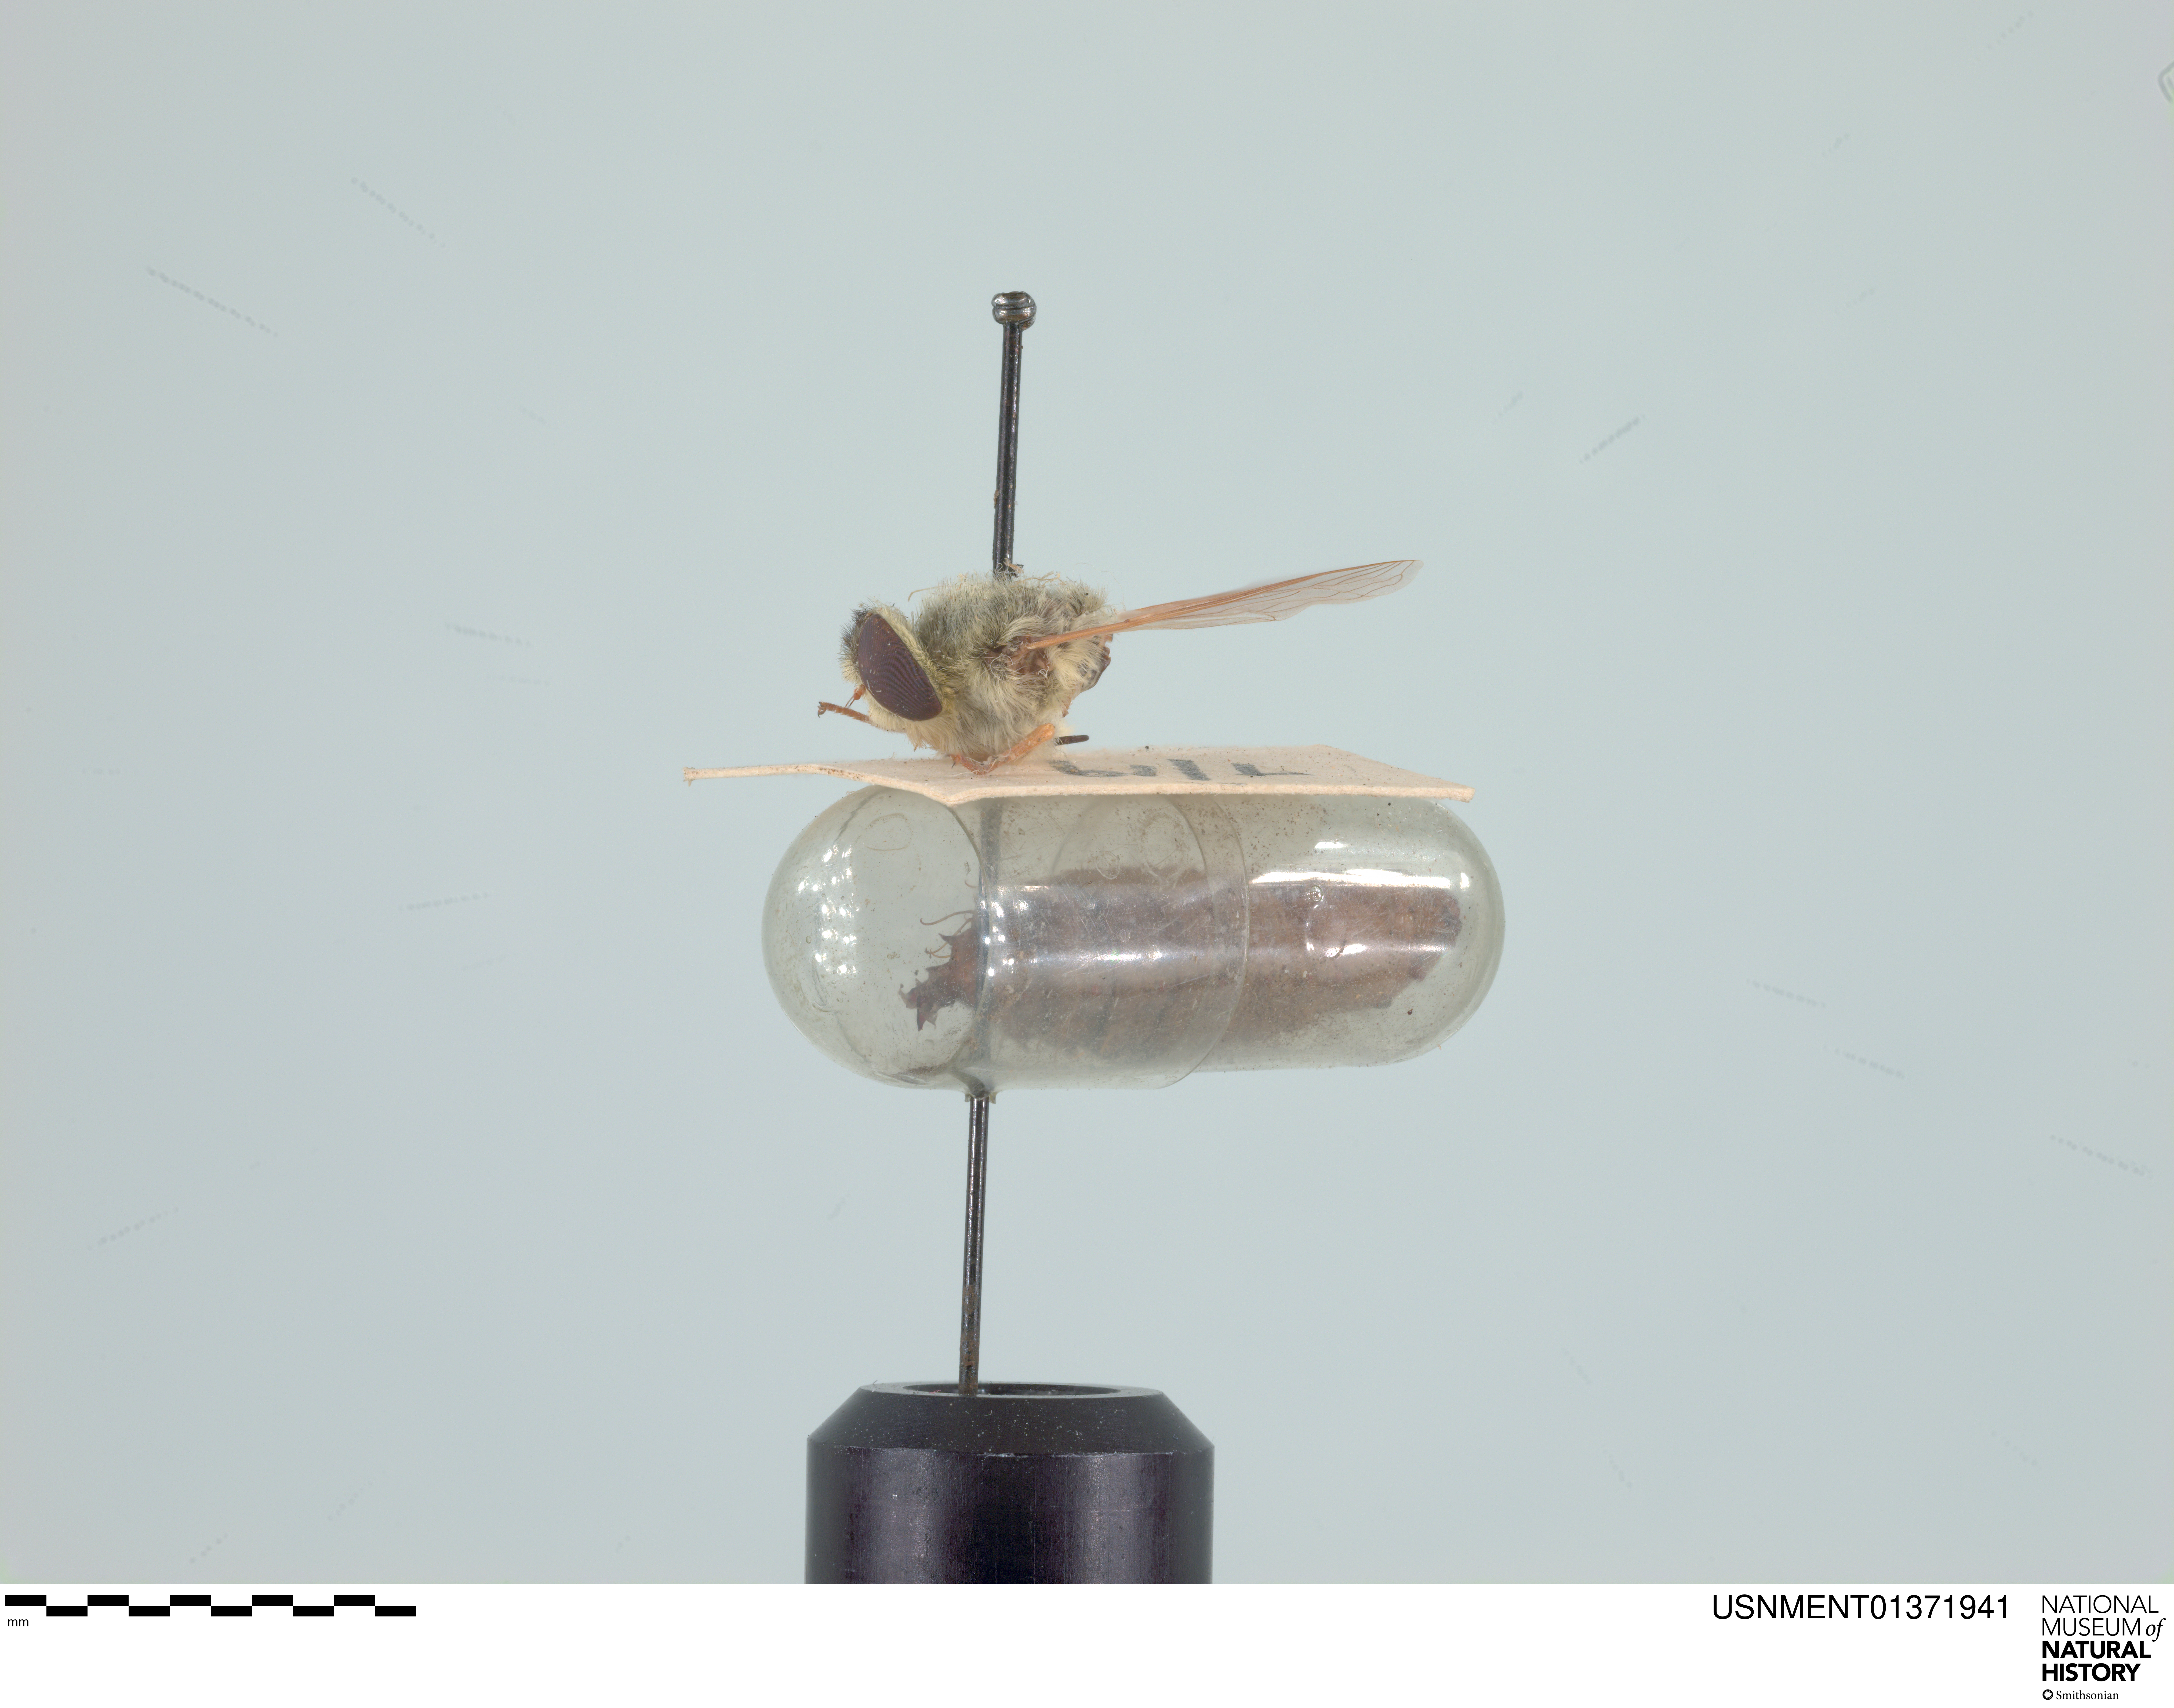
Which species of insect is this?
Neorhynchocephalus sackenii
